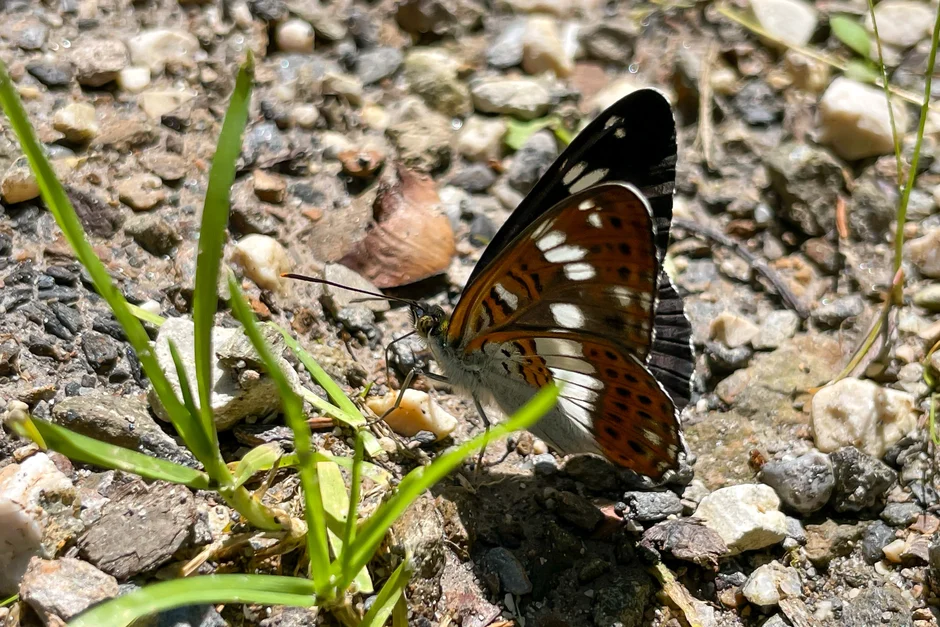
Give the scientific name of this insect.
Limenitis camilla (also Ladoga camilla)
